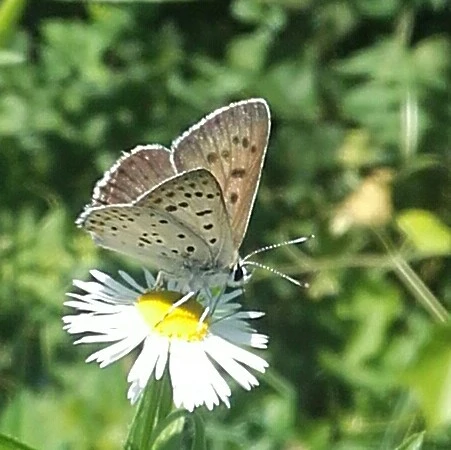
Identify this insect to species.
Lycaena tityrus (also Loweia tityrus)
